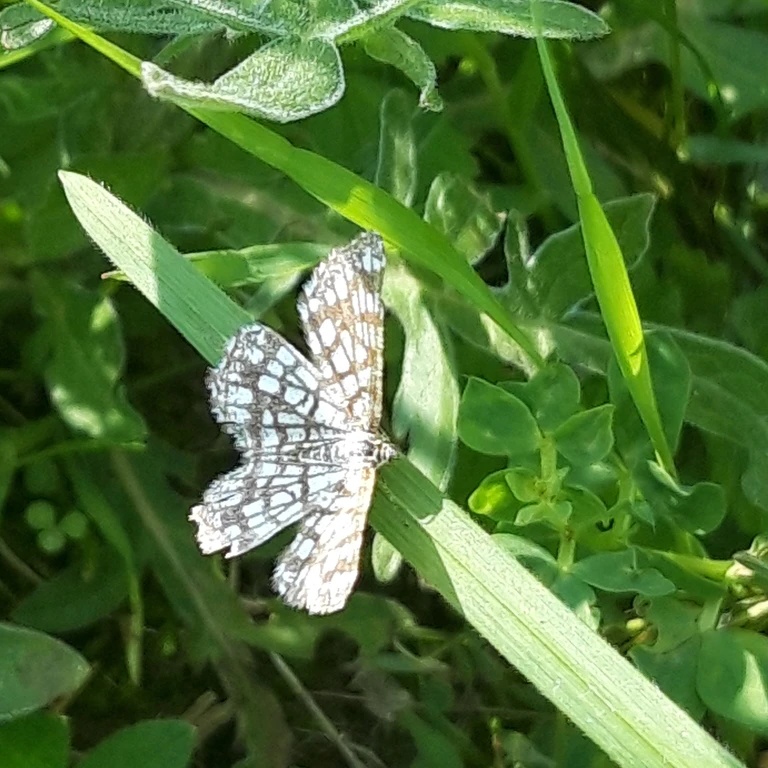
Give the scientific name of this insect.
Chiasmia clathrata
